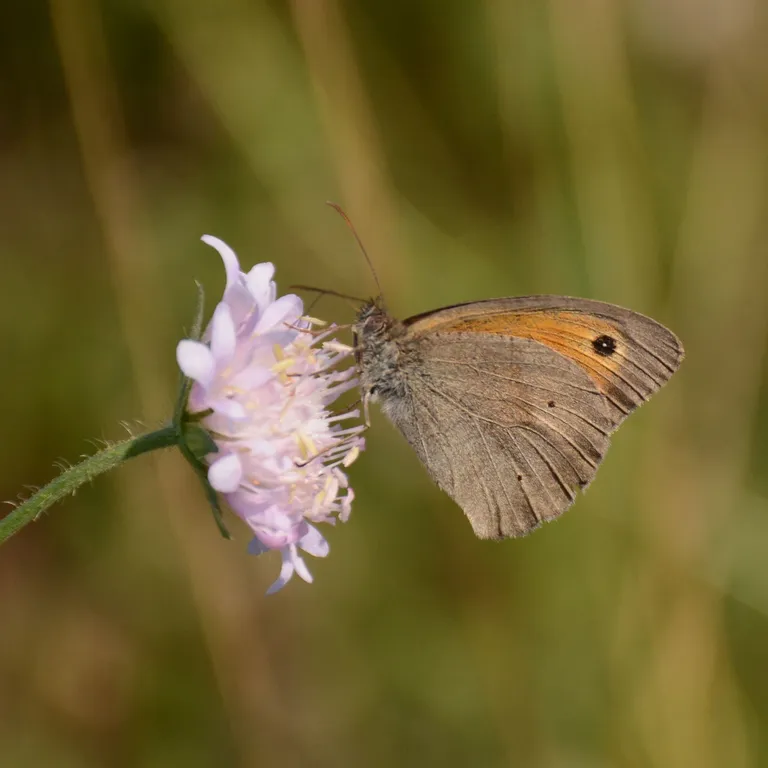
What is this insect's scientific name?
Maniola jurtina
